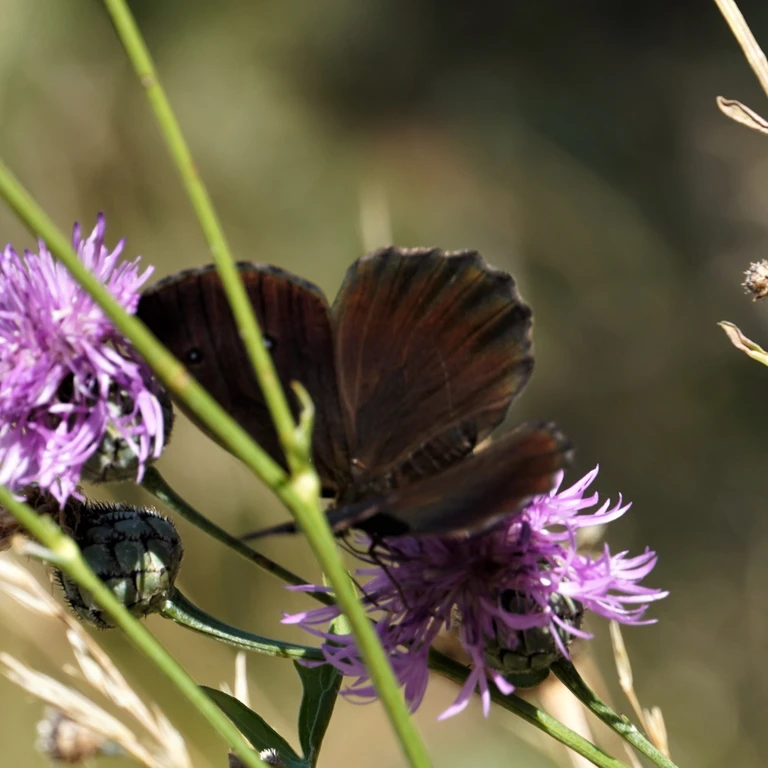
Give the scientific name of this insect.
Minois dryas
